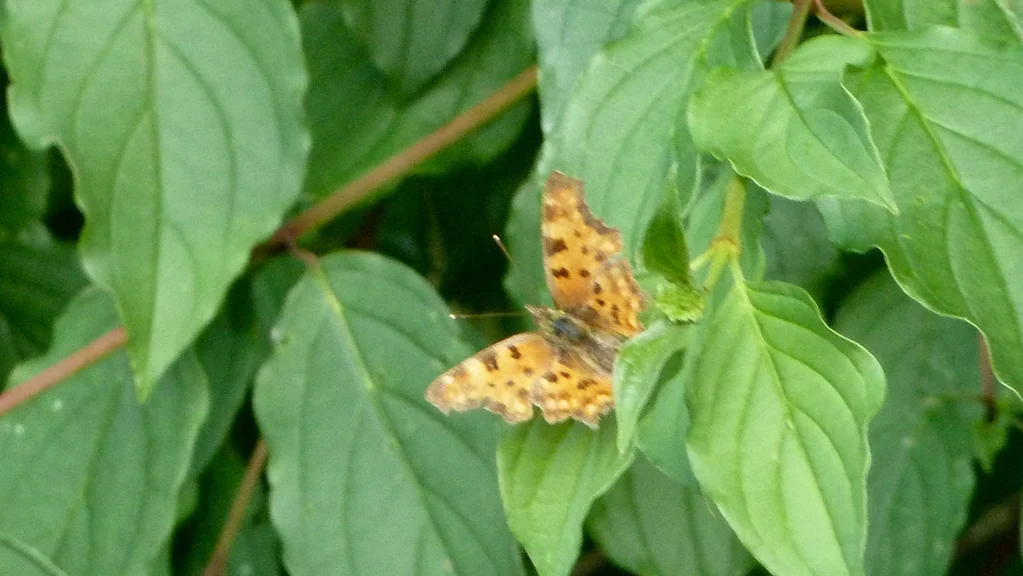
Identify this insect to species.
Polygonia c-album
